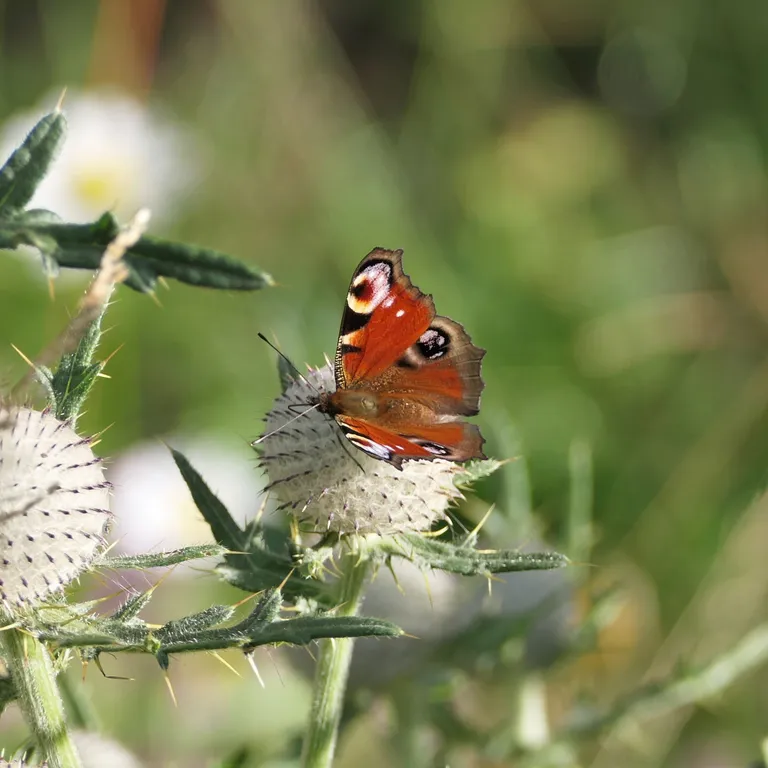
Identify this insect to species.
Aglais io
